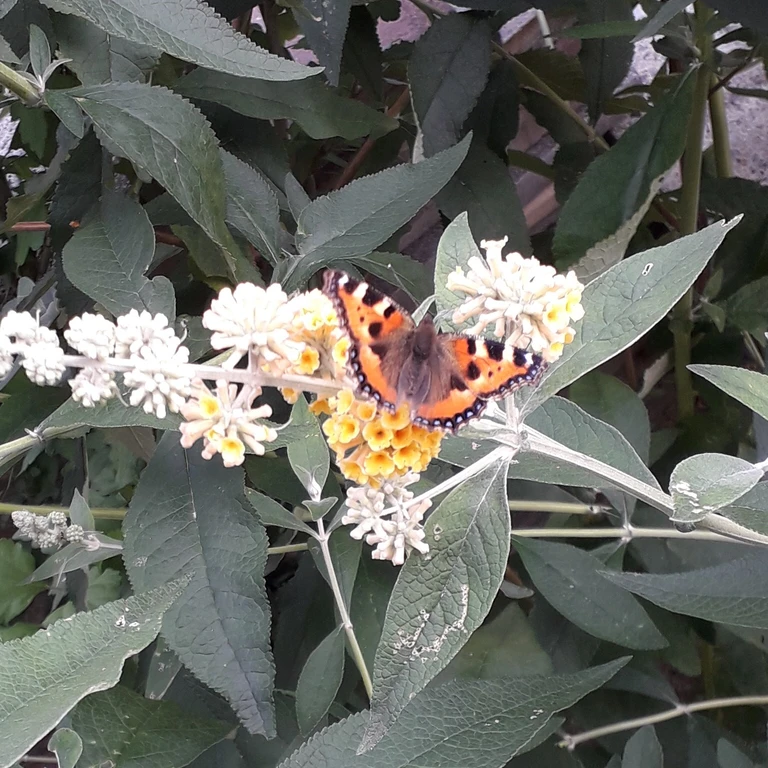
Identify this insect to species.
Aglais urticae
